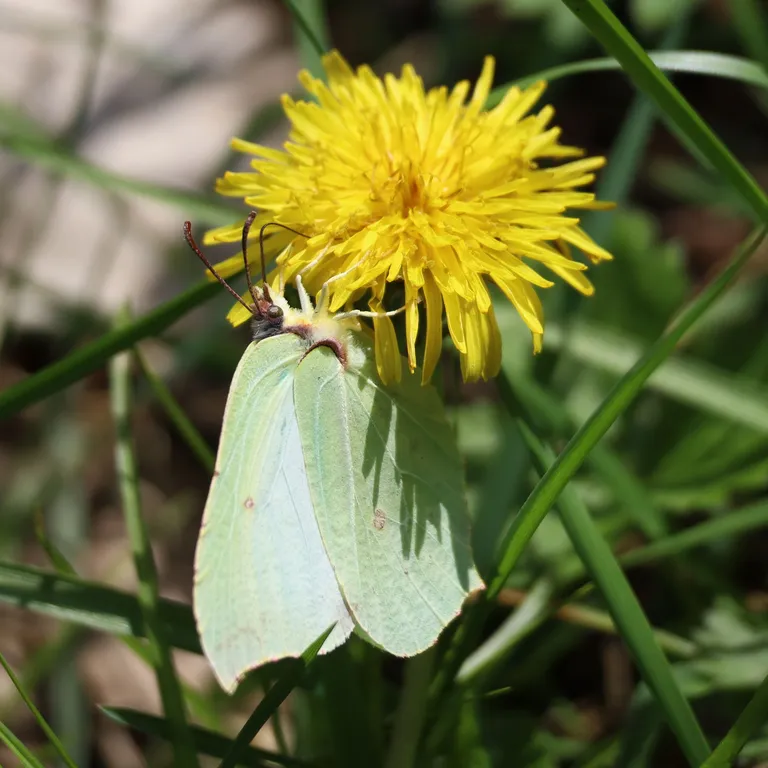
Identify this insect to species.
Gonepteryx rhamni
